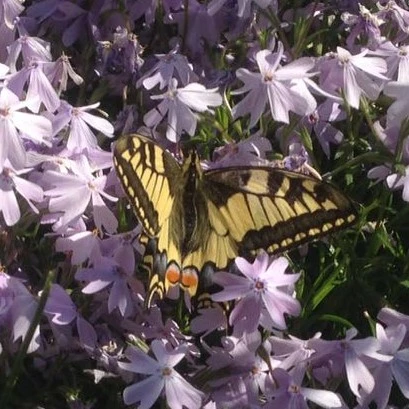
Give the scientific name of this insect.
Papilio machaon
